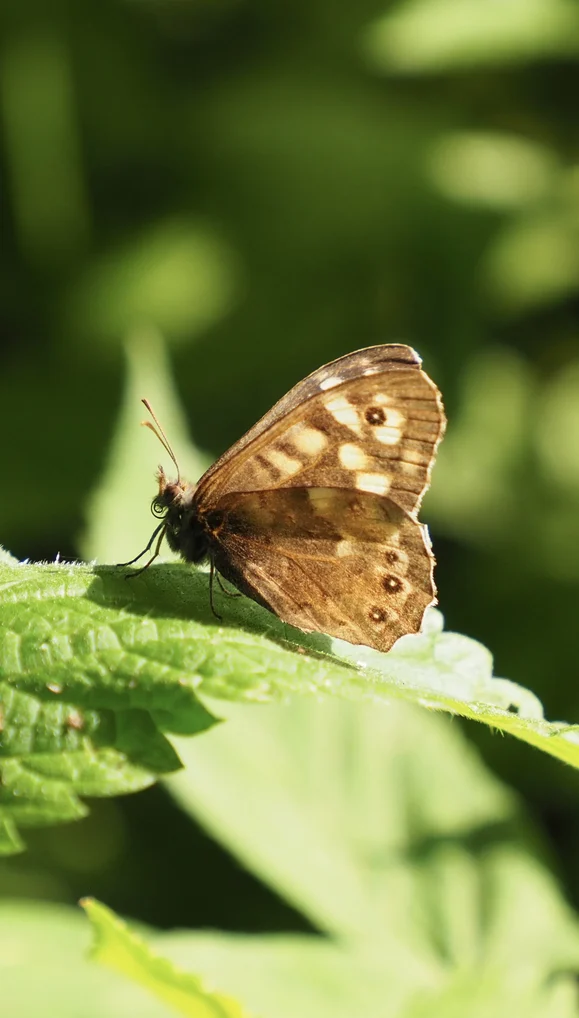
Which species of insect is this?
Pararge aegeria
